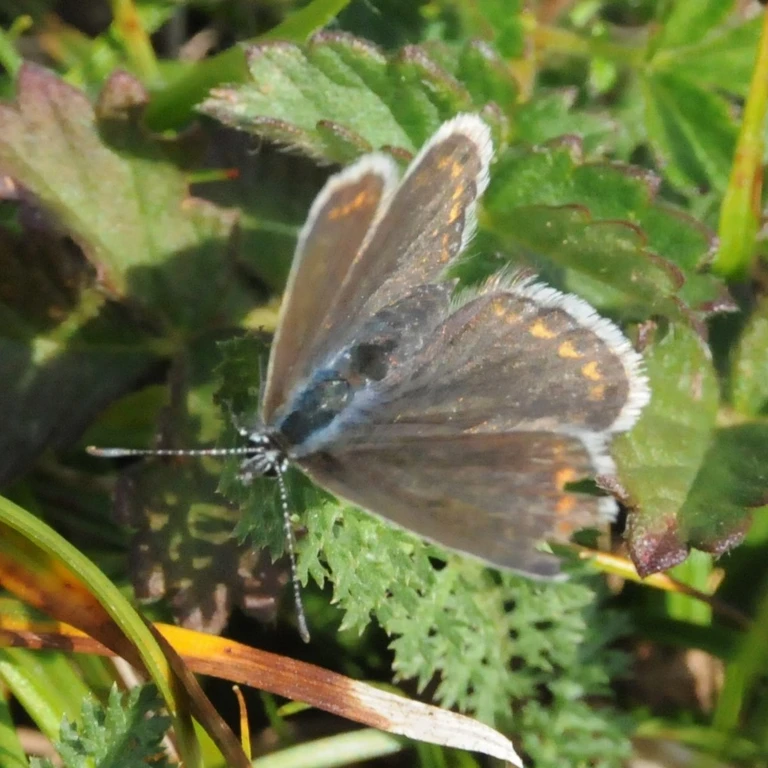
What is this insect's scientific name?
Polyommatus icarus
